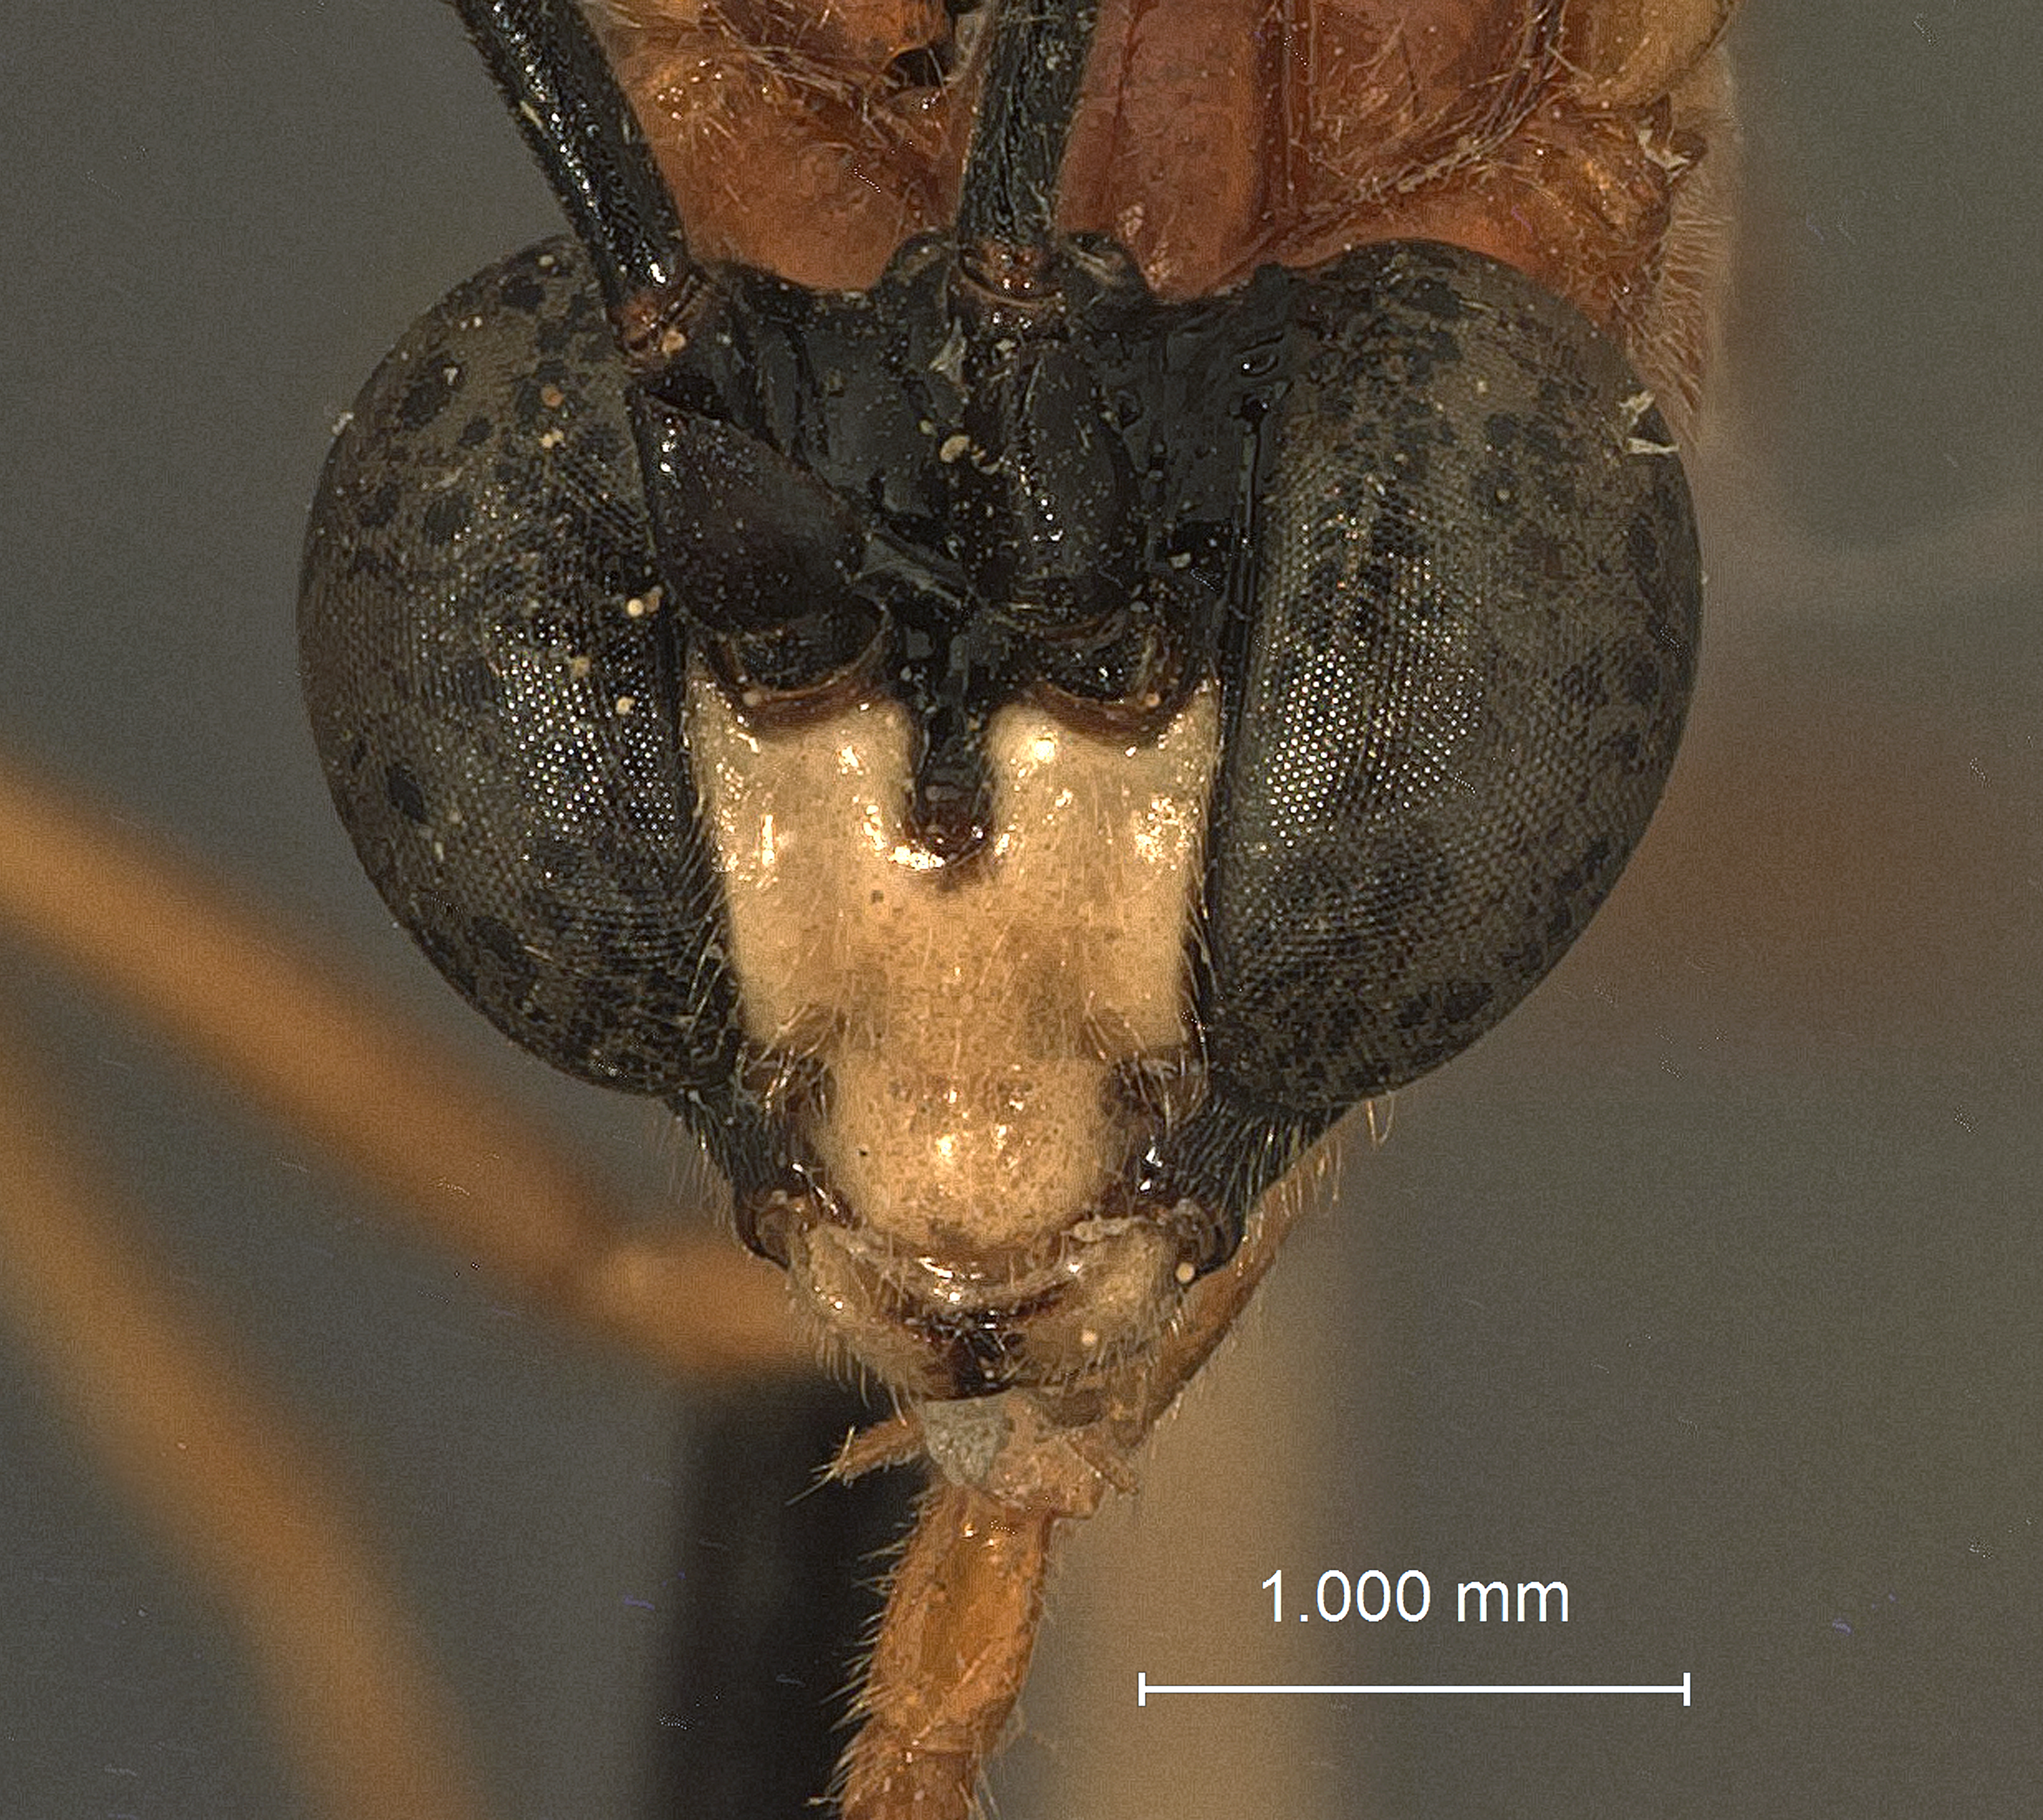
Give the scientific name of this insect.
Polycyrtus convergens
